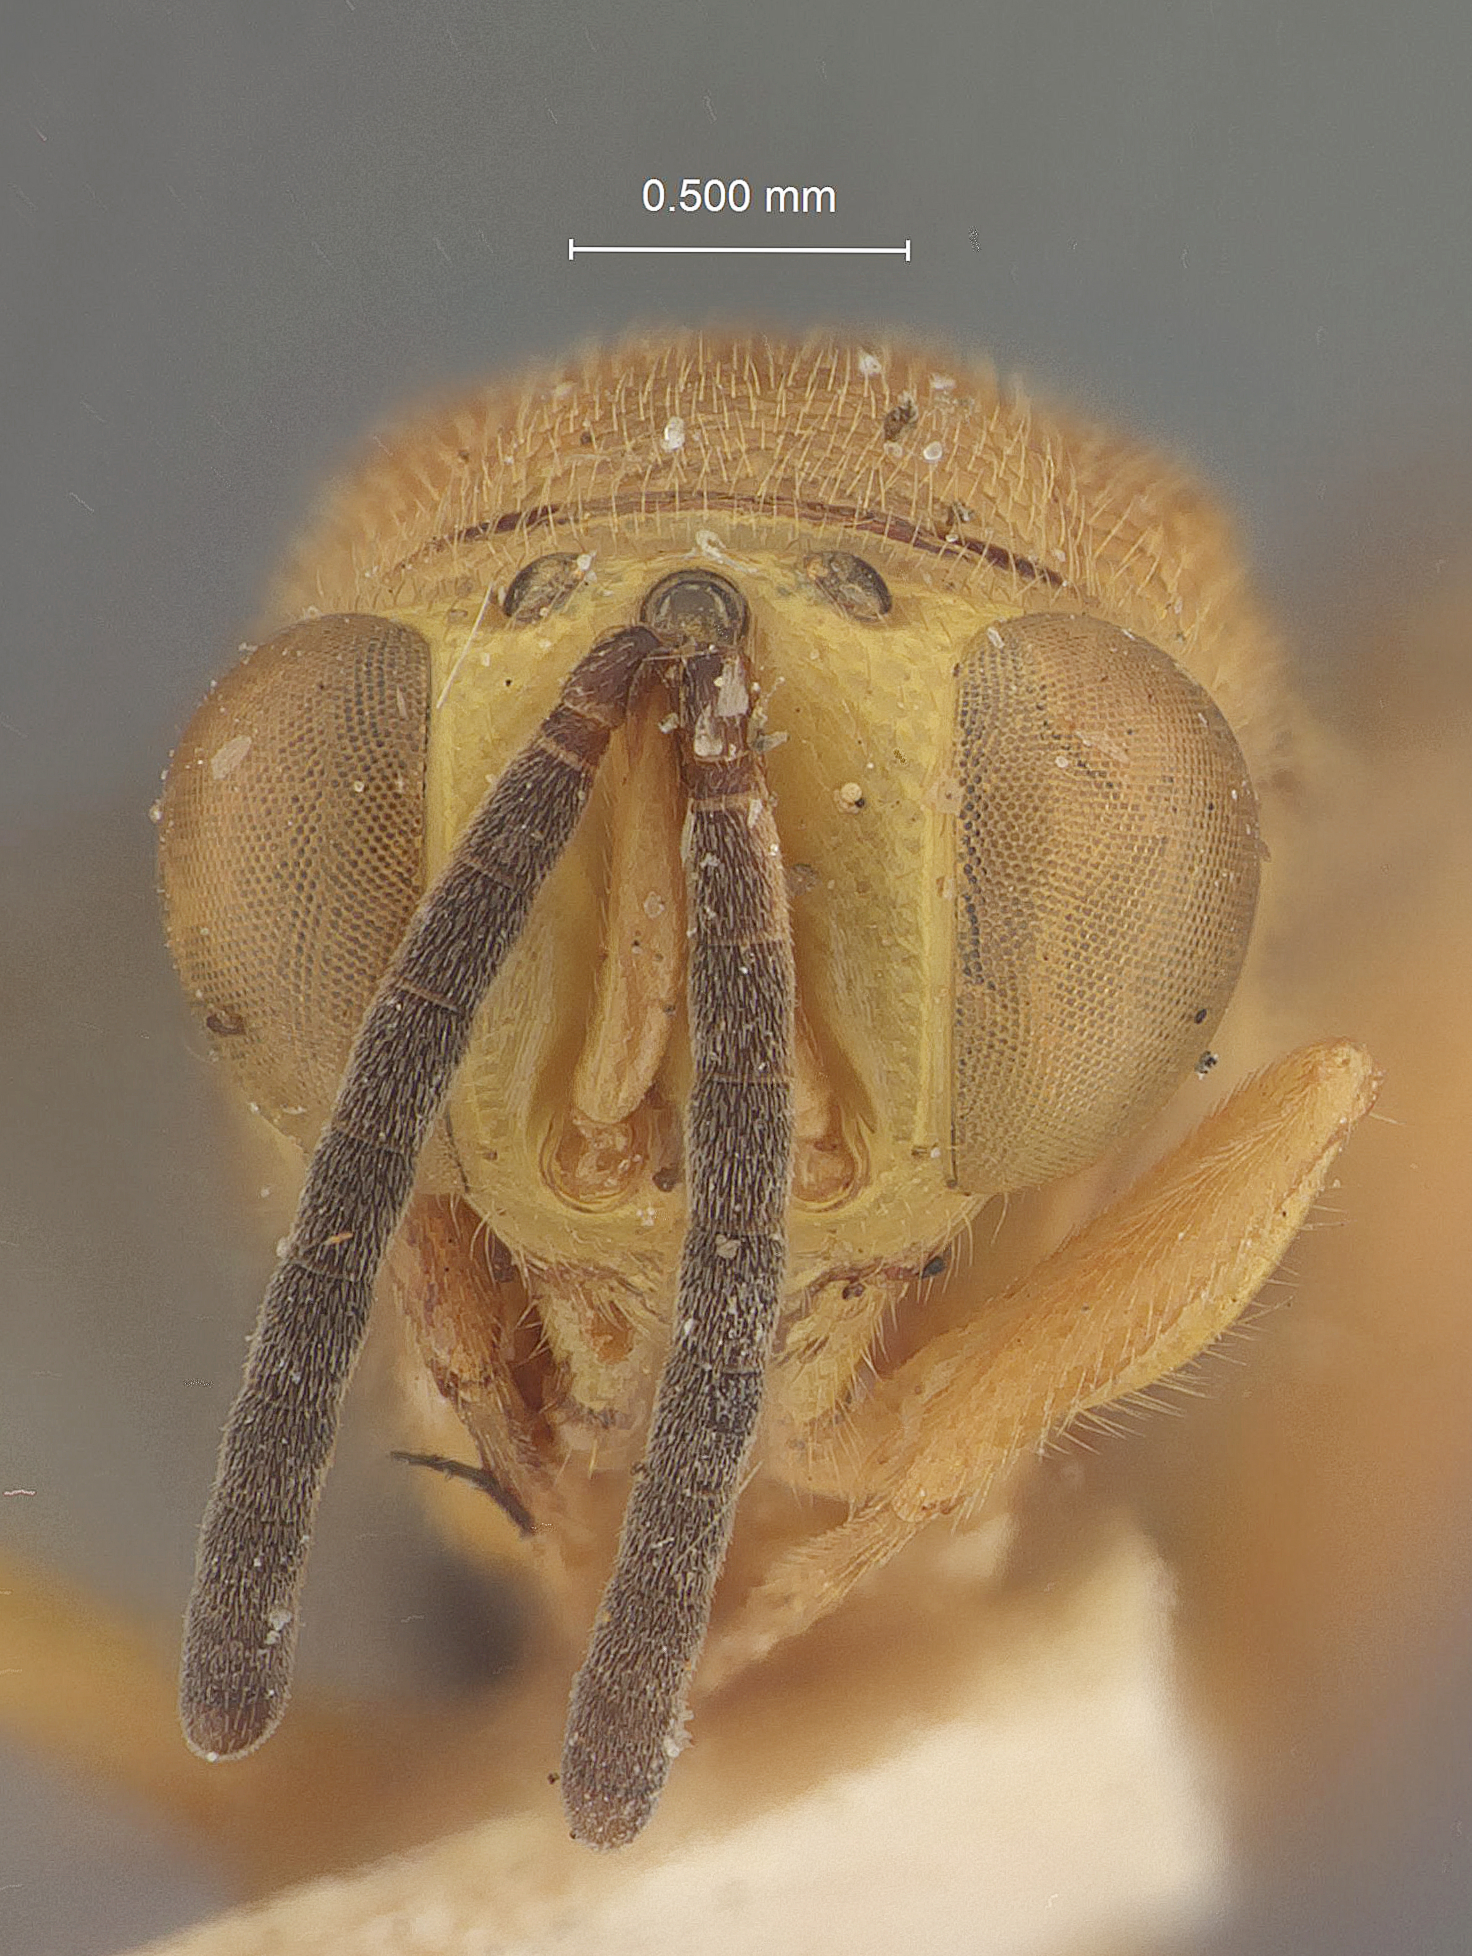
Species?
Conura belti
